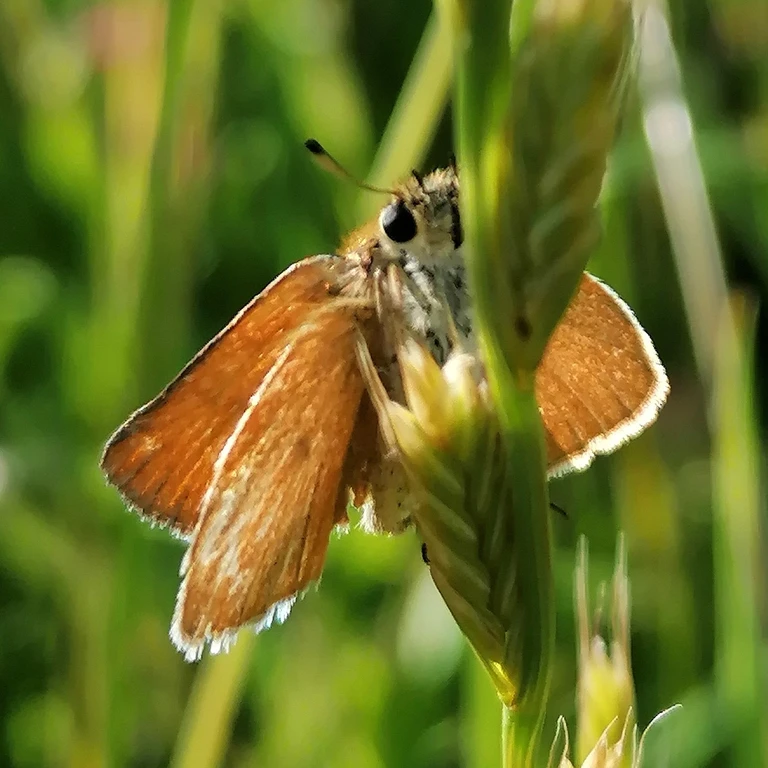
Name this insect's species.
Thymelicus lineola
